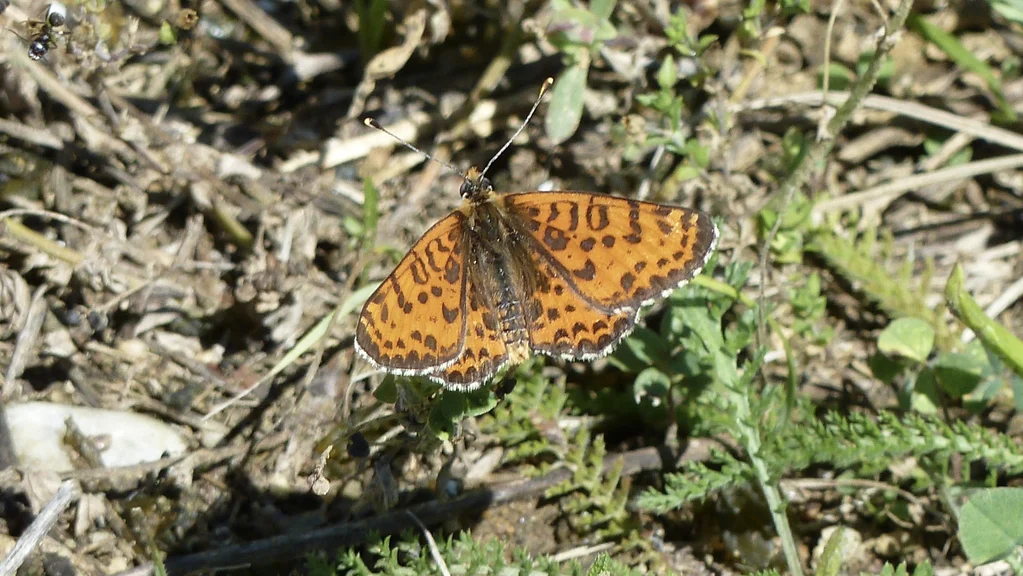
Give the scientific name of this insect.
Melitaea didyma
